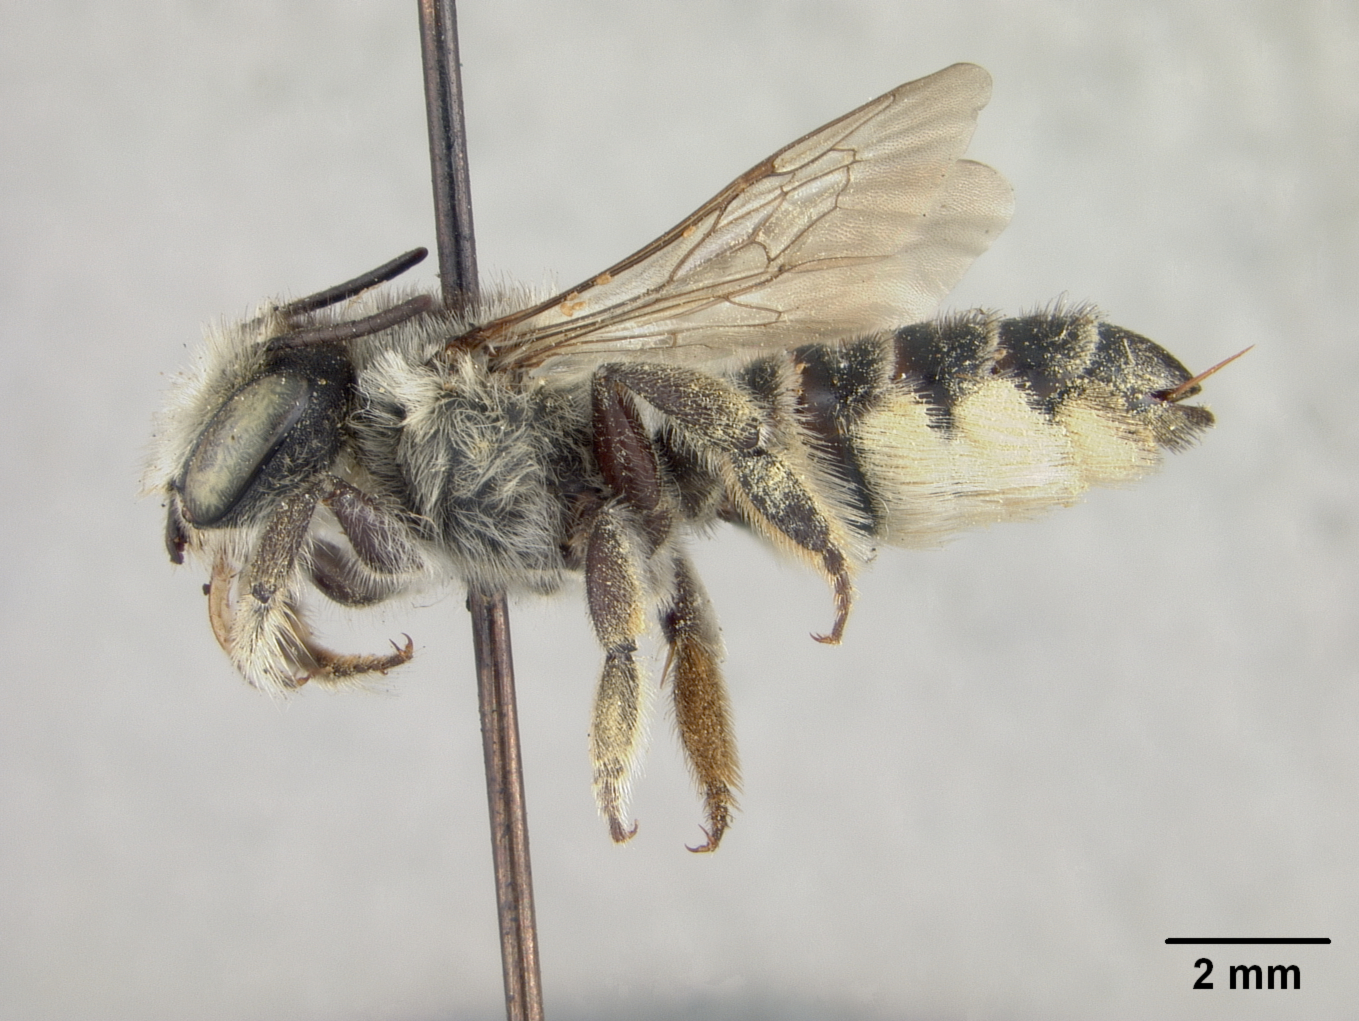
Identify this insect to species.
Megachile rubi
